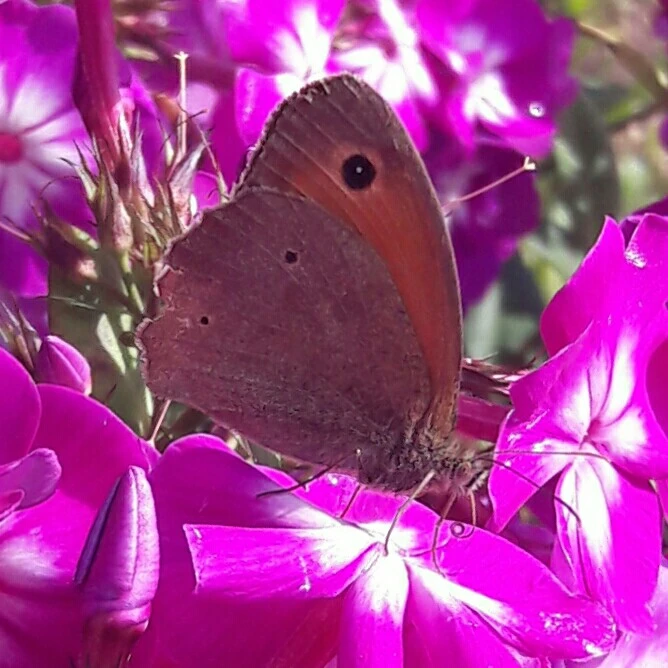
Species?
Maniola jurtina
